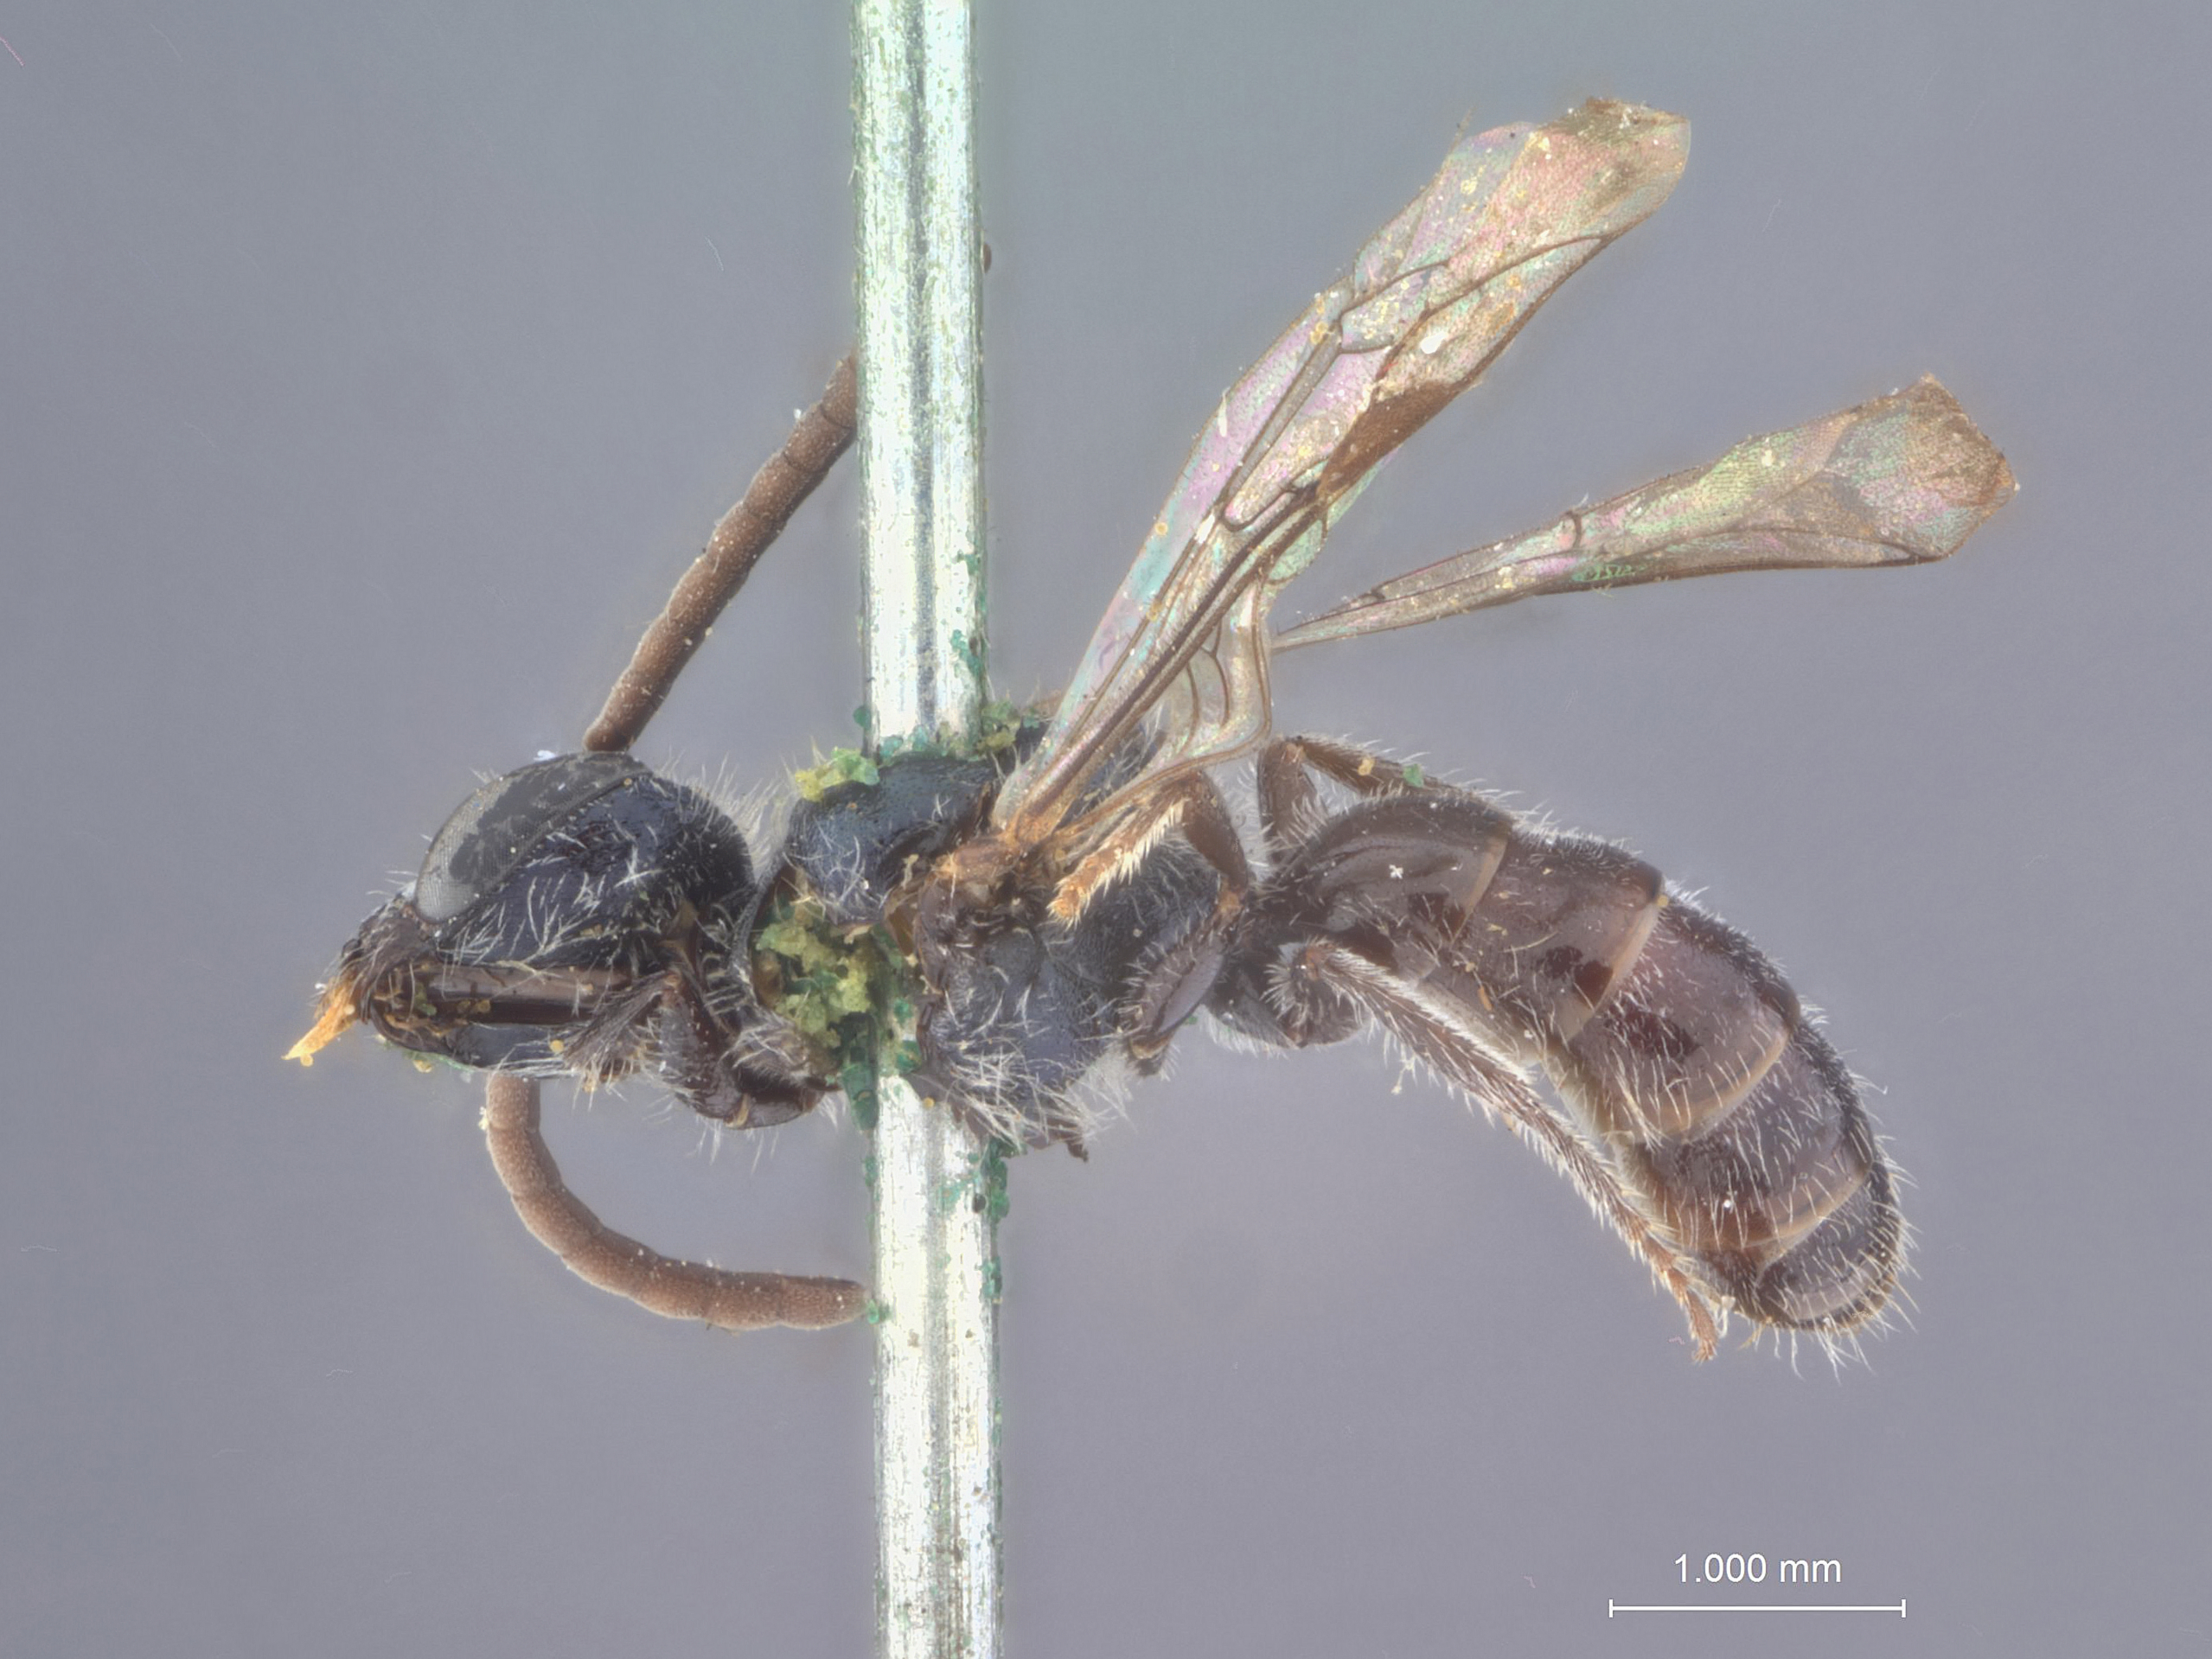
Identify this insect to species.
Halictus insulsus
